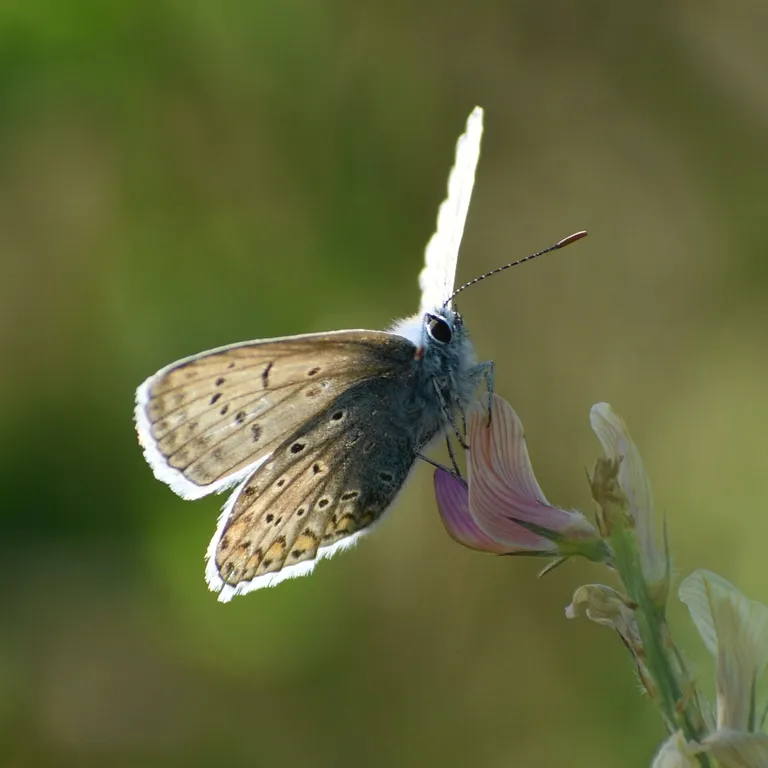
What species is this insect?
Polyommatus icarus
